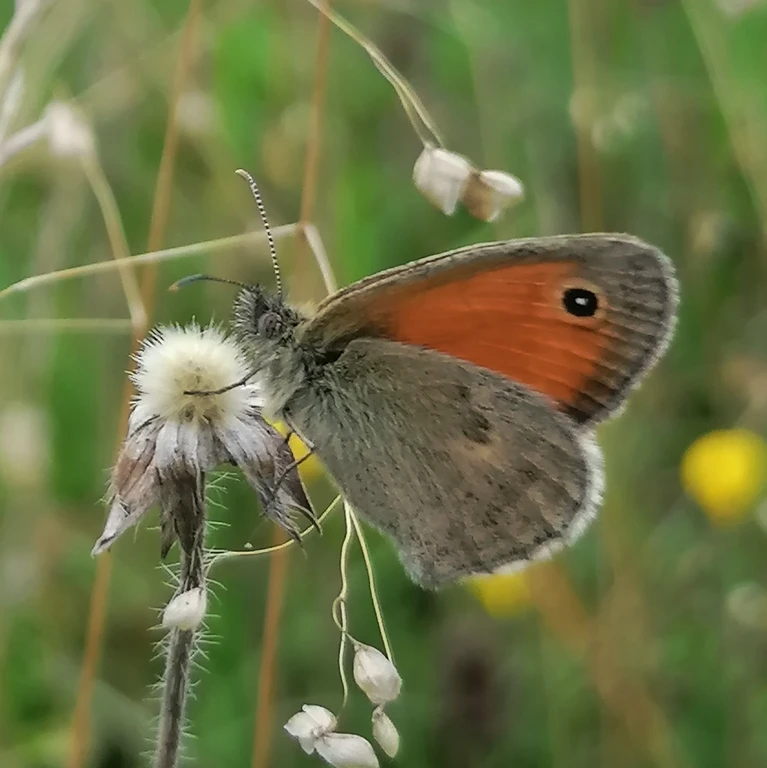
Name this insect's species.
Coenonympha pamphilus
